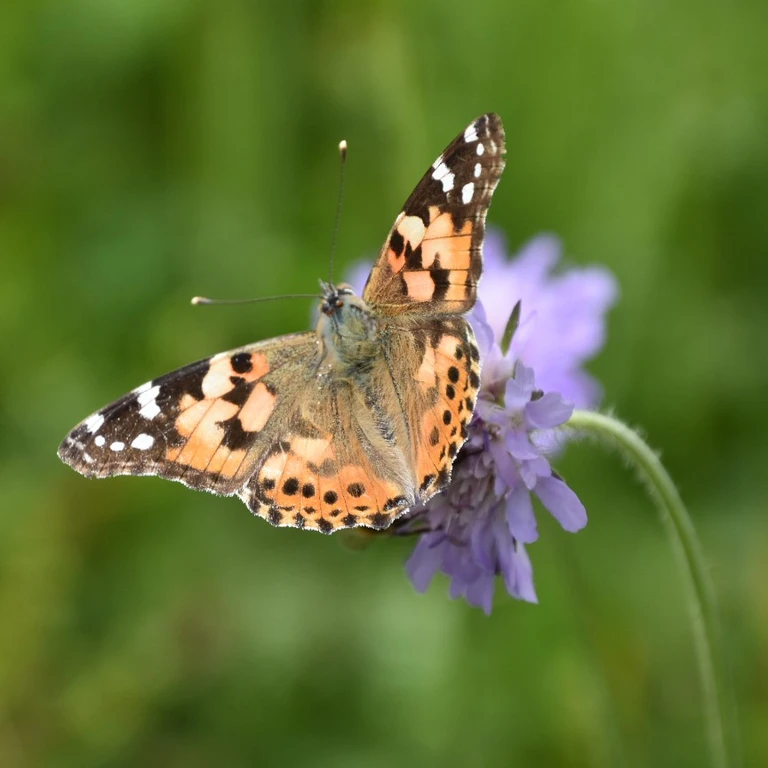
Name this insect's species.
Vanessa cardui
